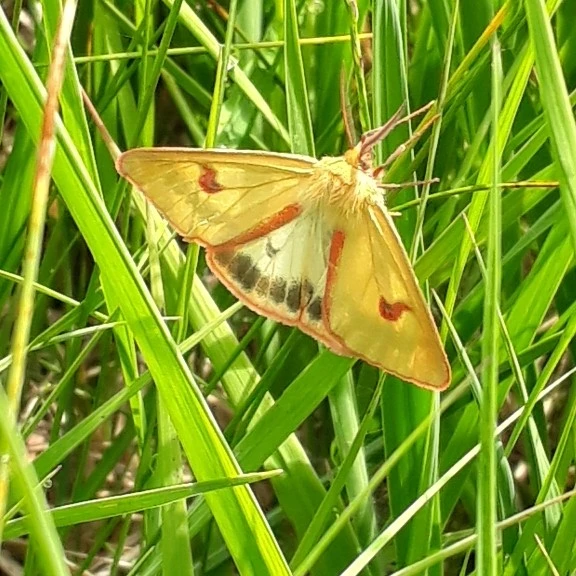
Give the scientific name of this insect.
Diacrisia sannio
